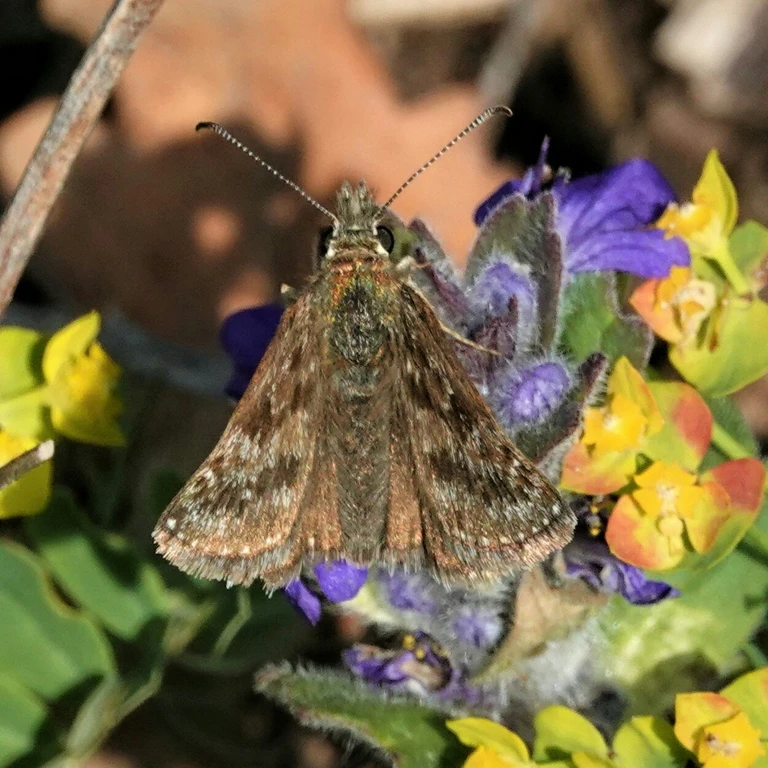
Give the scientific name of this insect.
Erynnis tages
